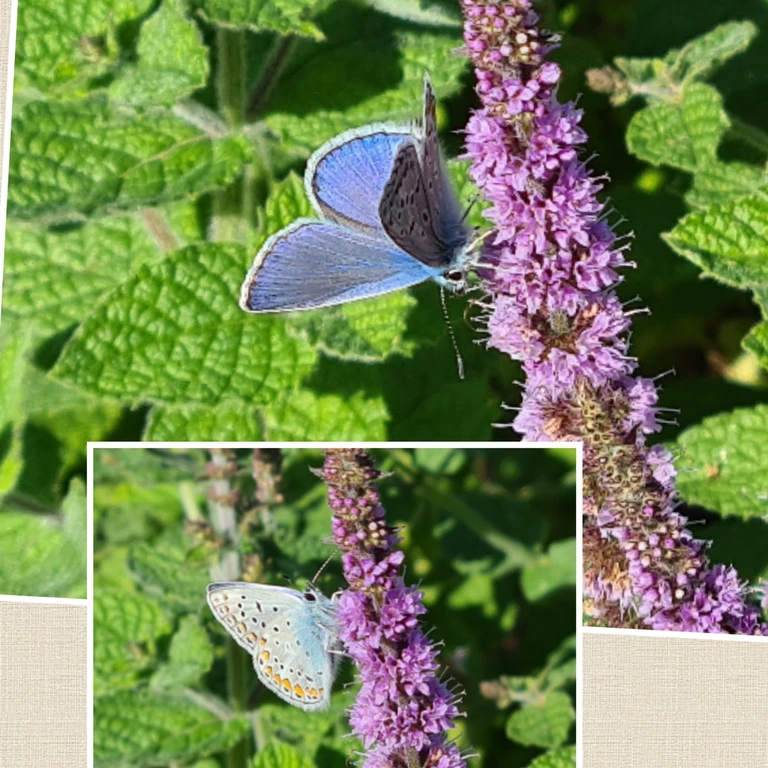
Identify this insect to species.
Polyommatus icarus
